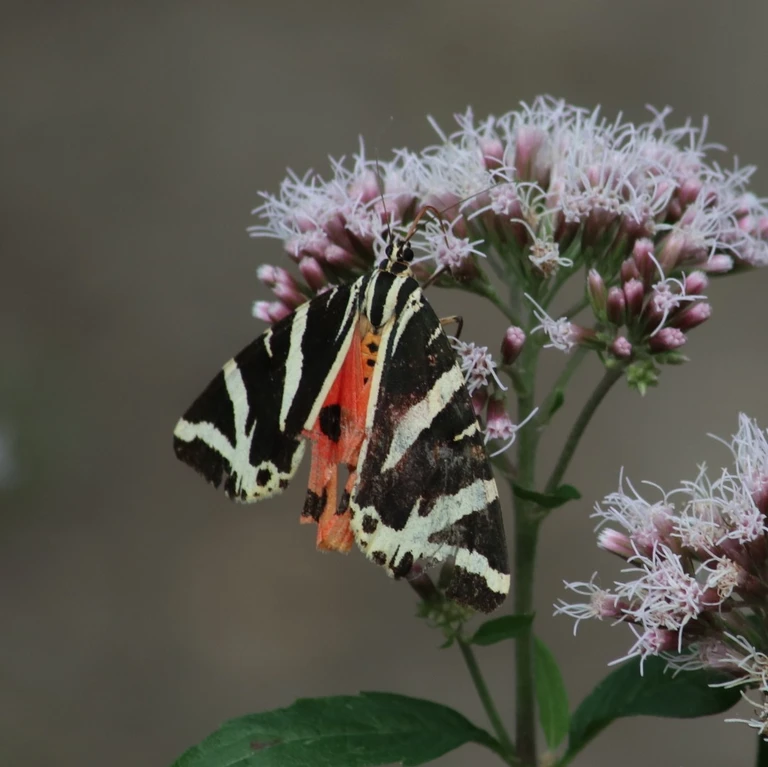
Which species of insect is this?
Euplagia quadripunctaria
